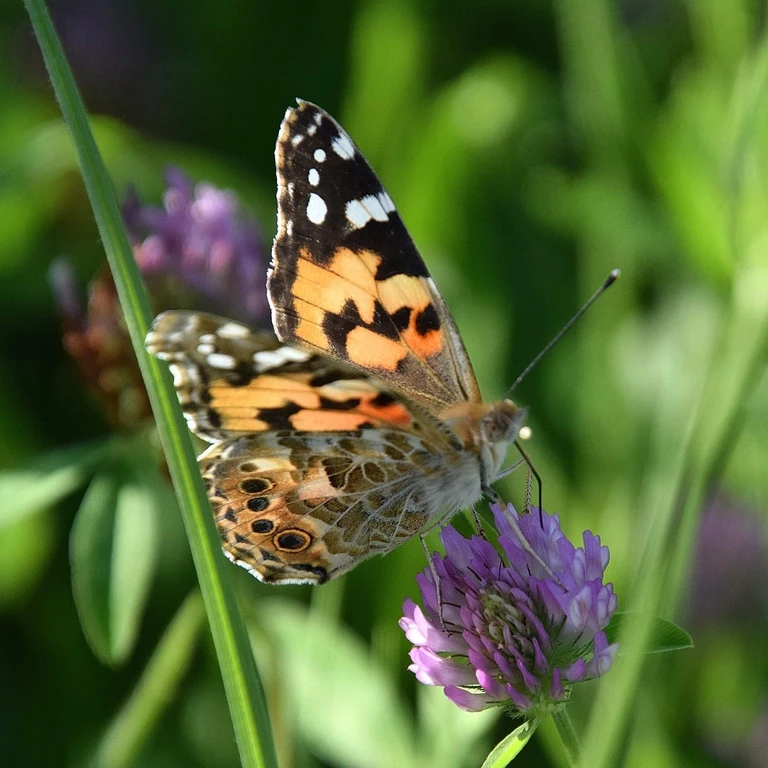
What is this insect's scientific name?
Vanessa cardui
